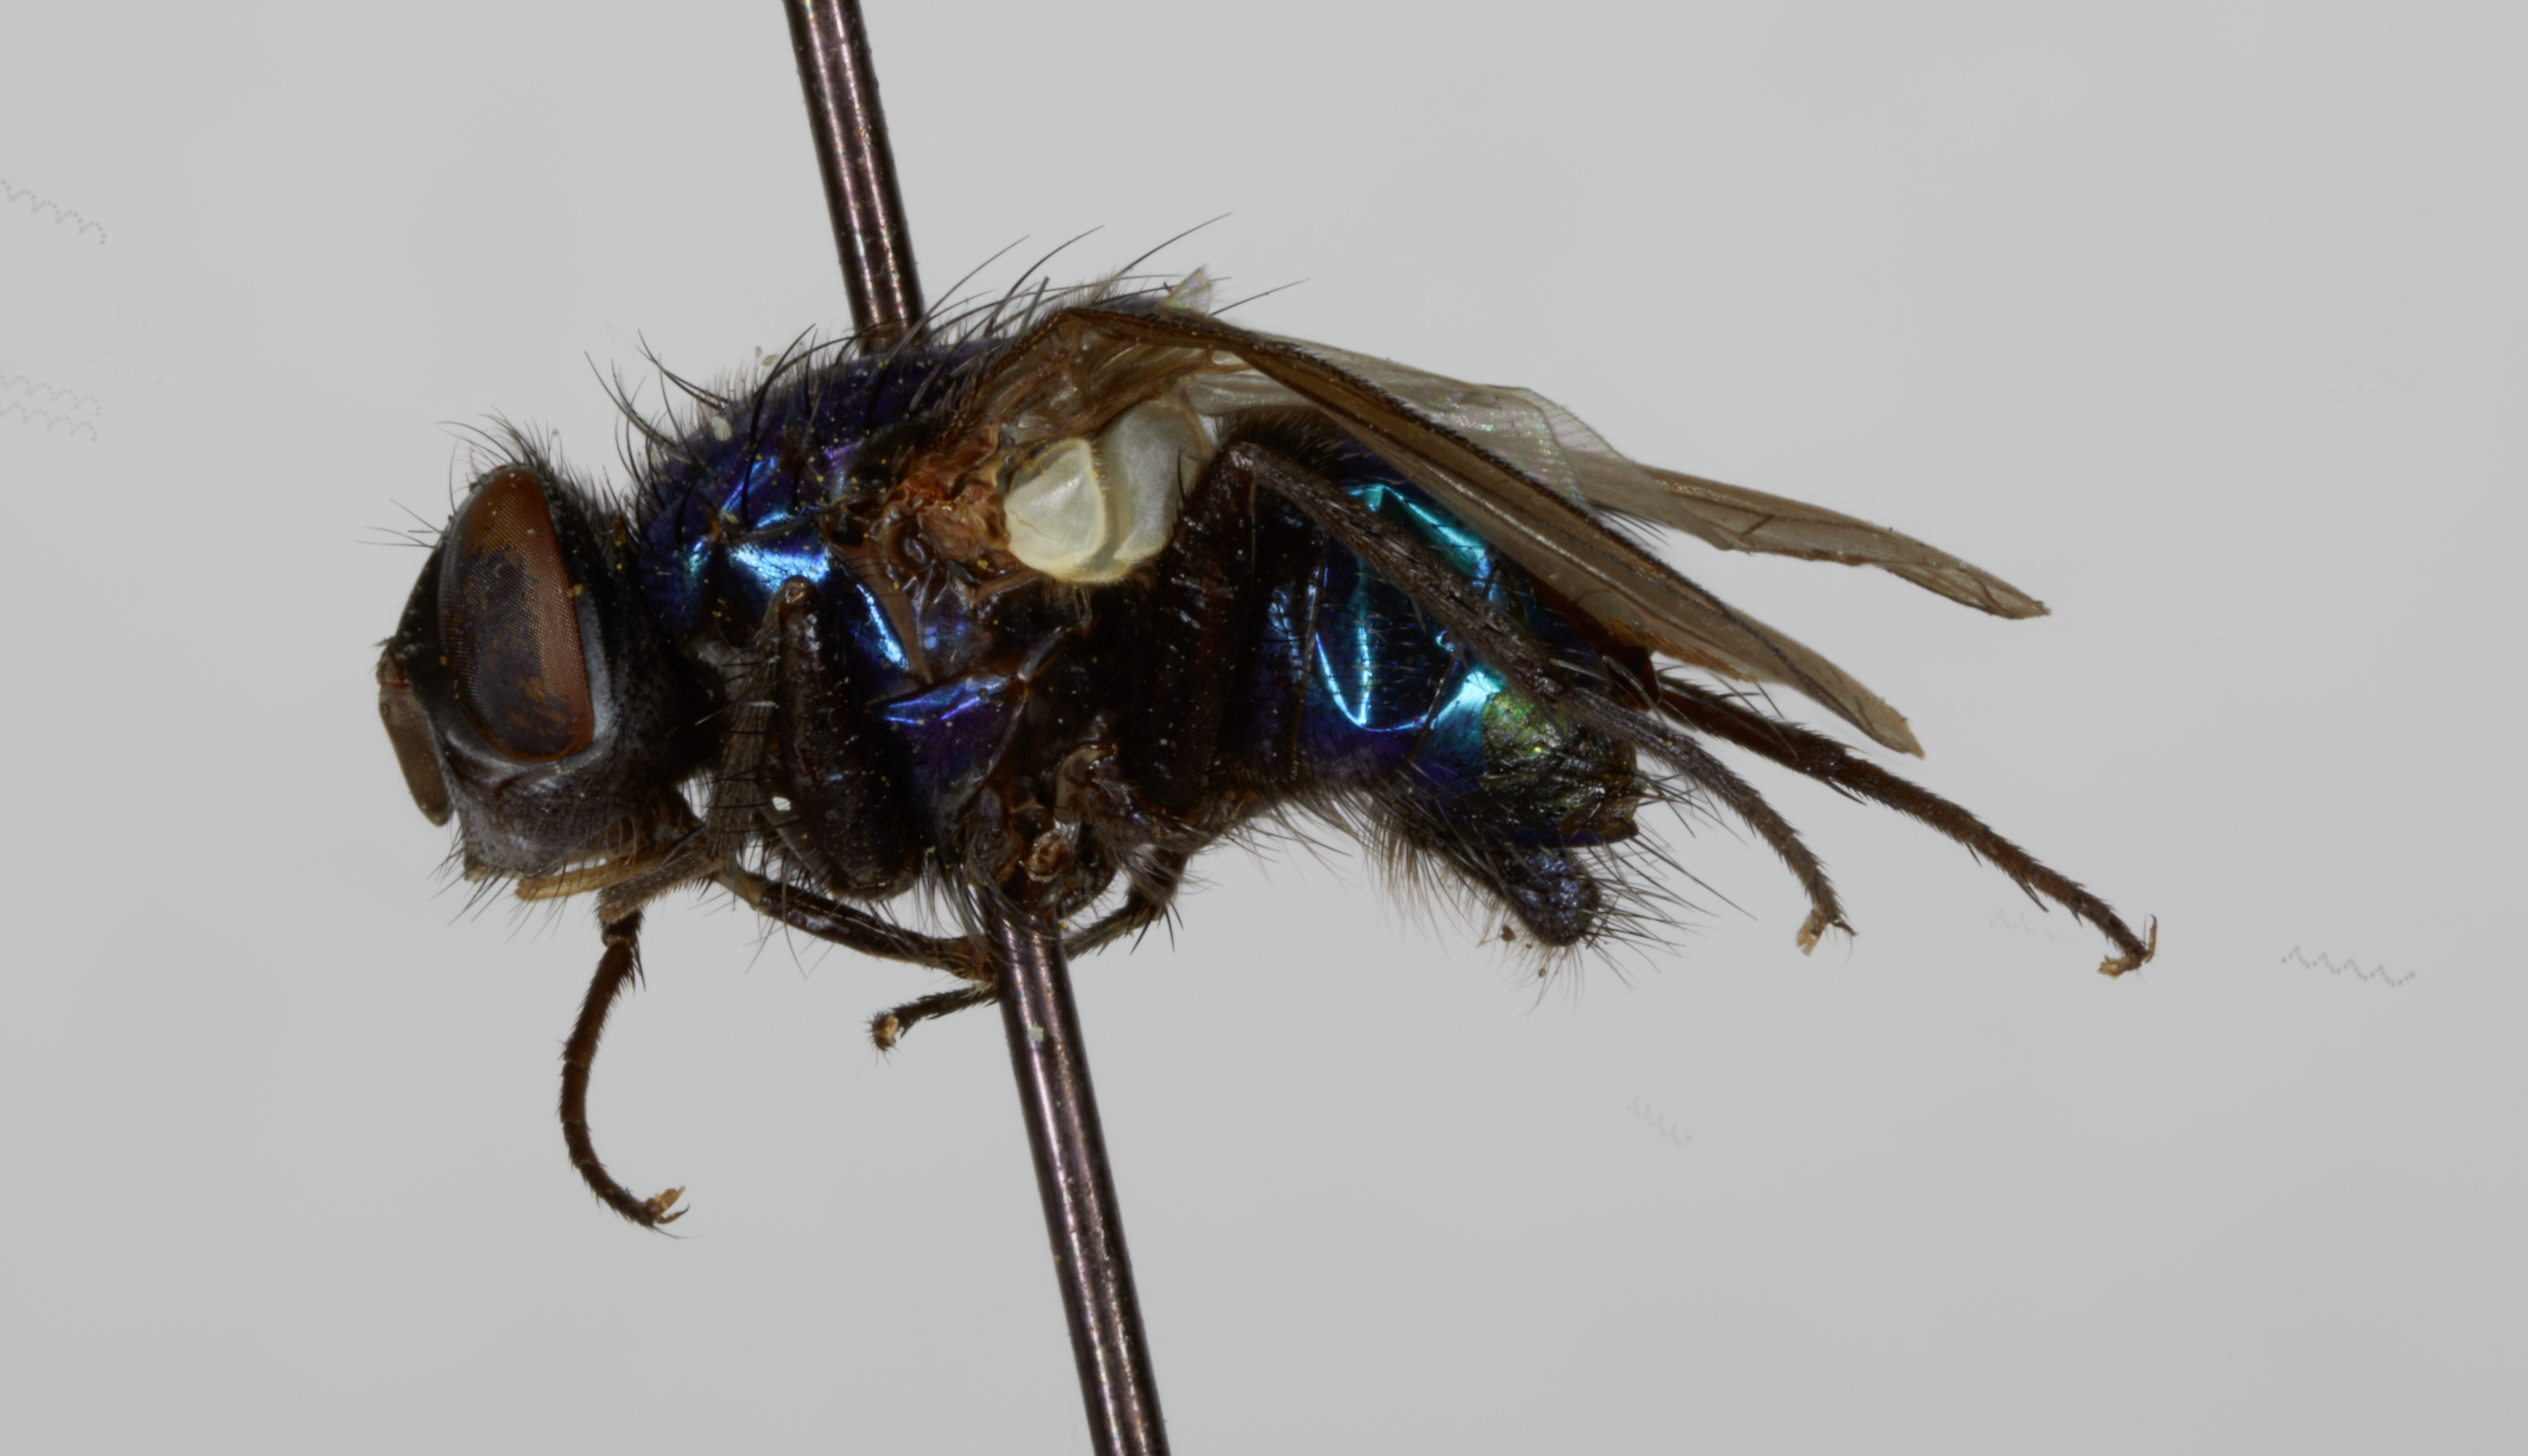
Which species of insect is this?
Francilia alaskensis (also Francilia fuscipalpis)
